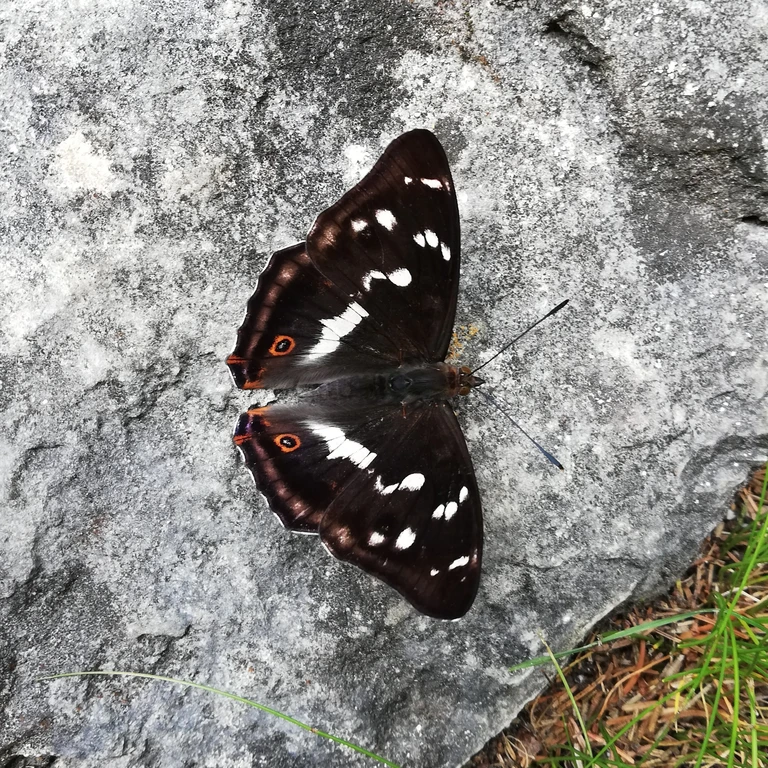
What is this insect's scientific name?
Apatura iris
